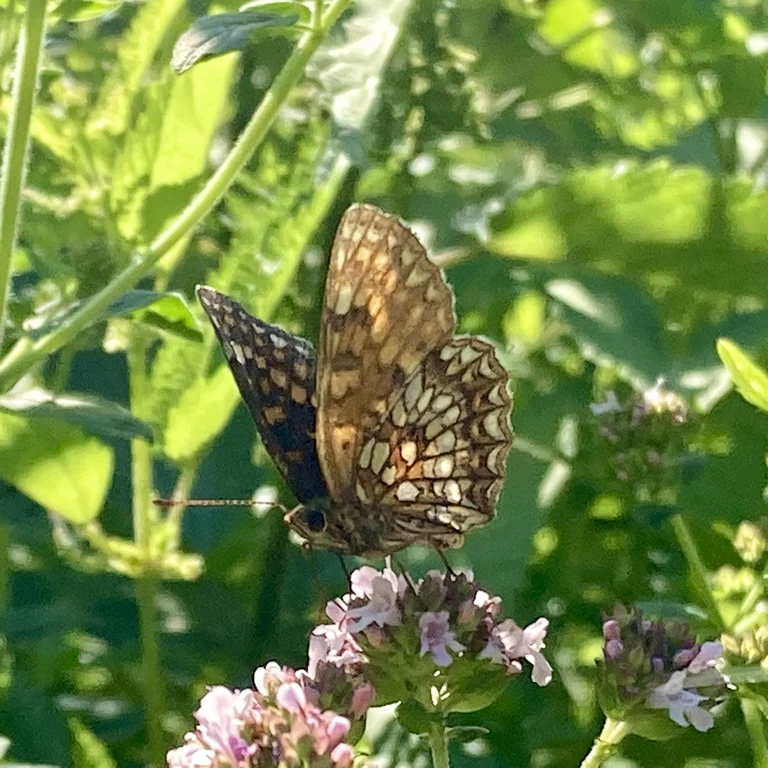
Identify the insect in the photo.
Melitaea diamina
